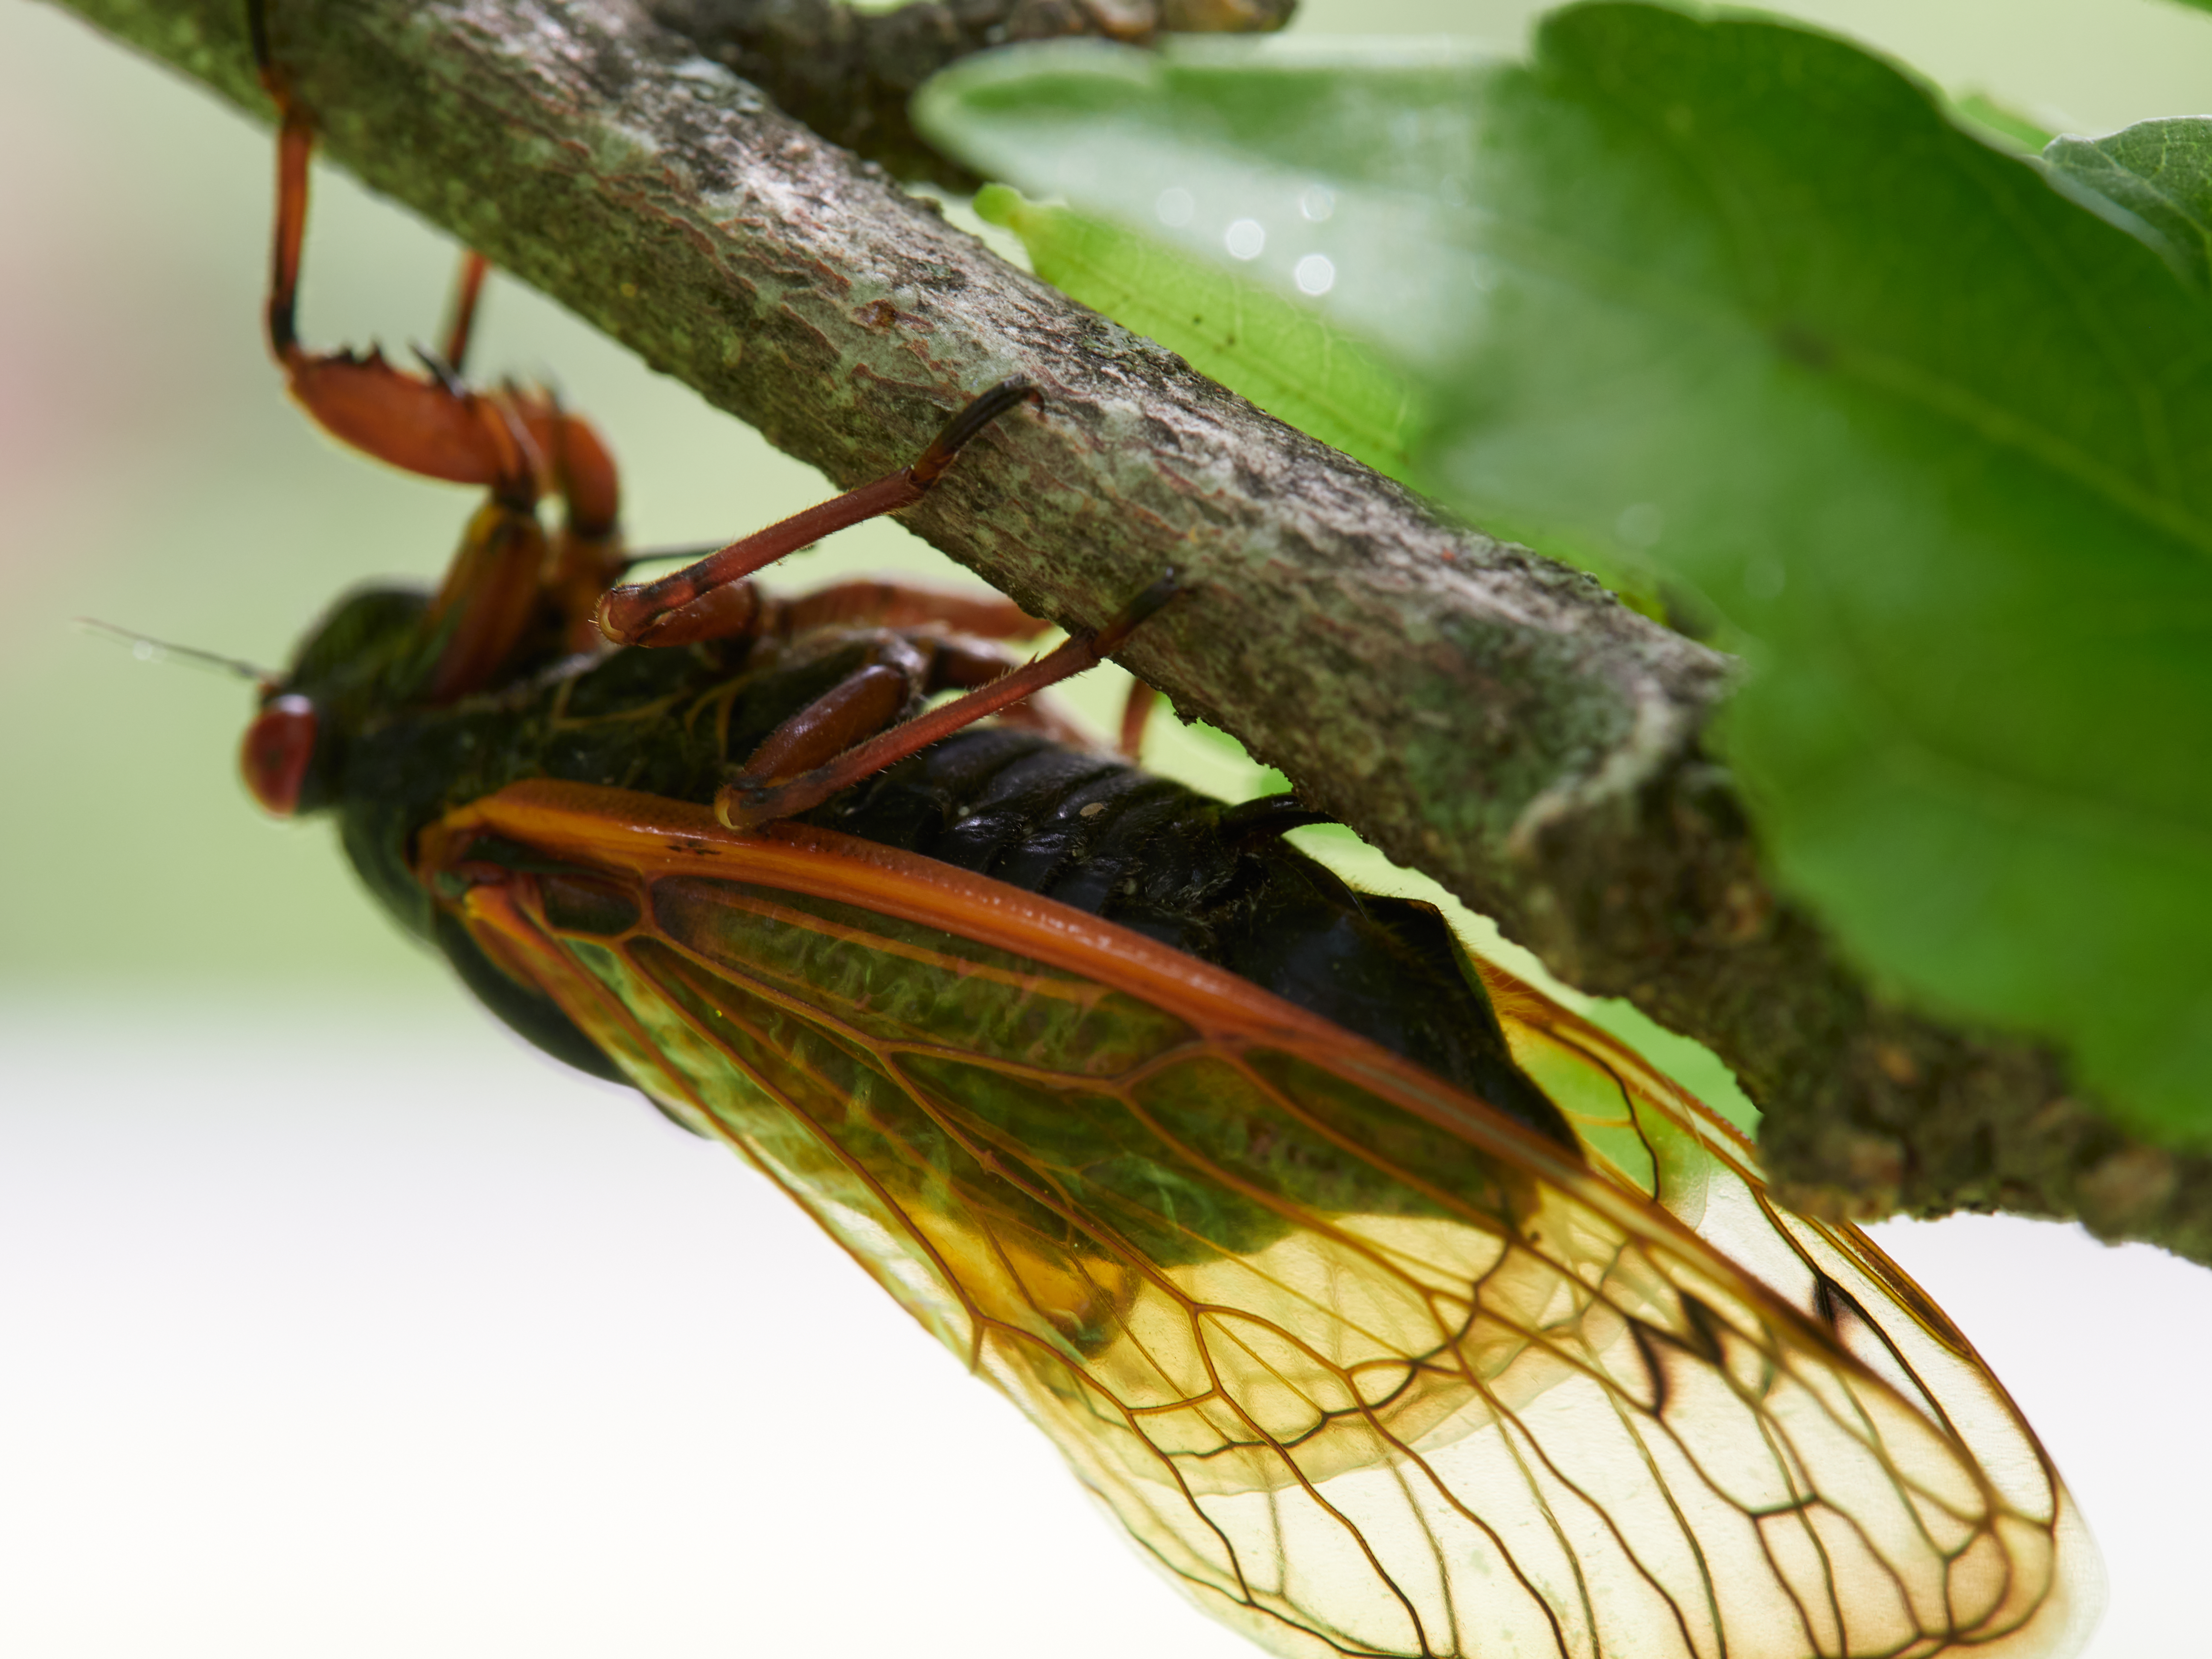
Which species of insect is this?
Magicicada cassinii
